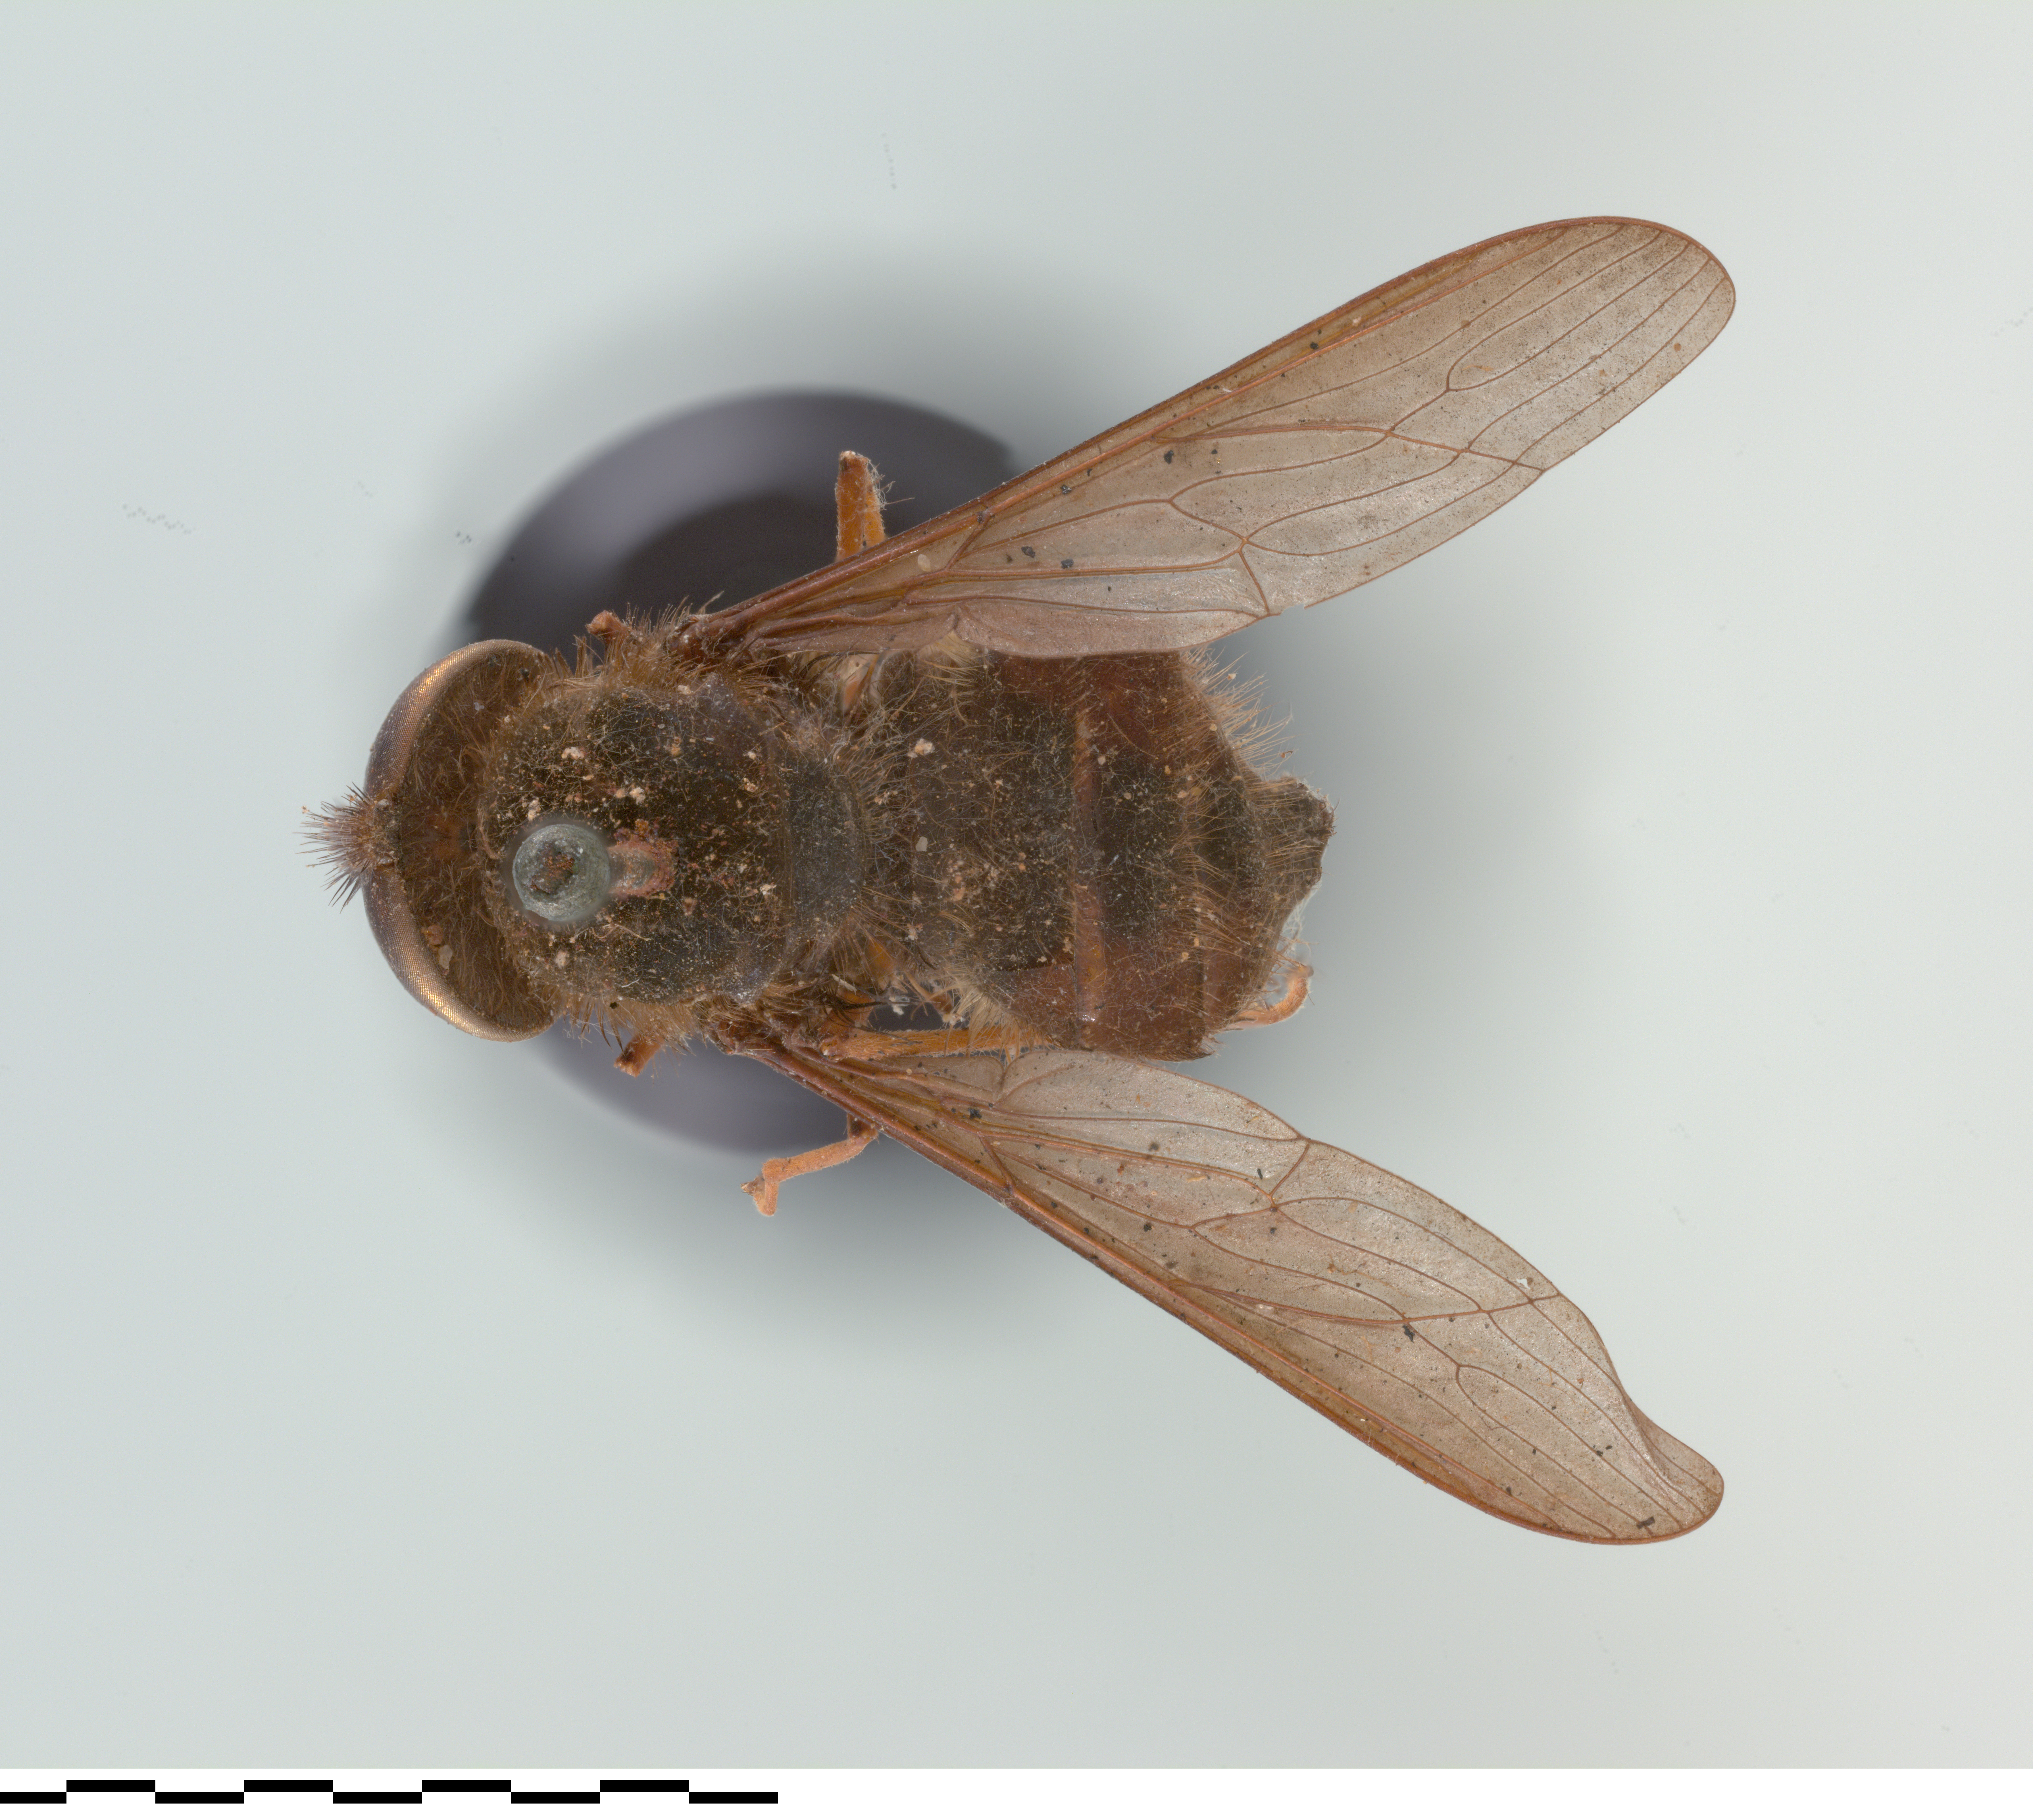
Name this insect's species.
Prosoeca fusca
